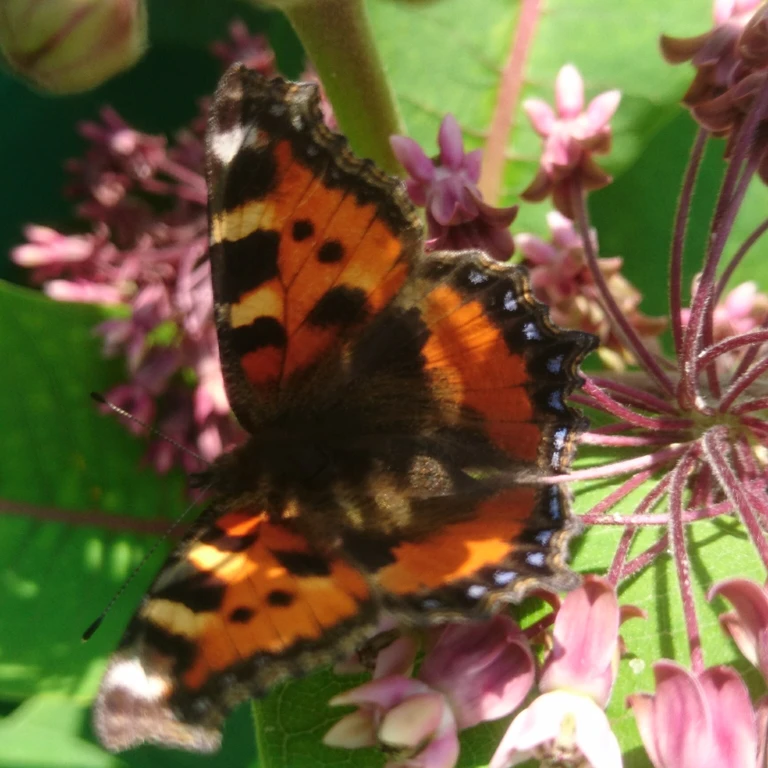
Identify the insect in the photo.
Aglais urticae
